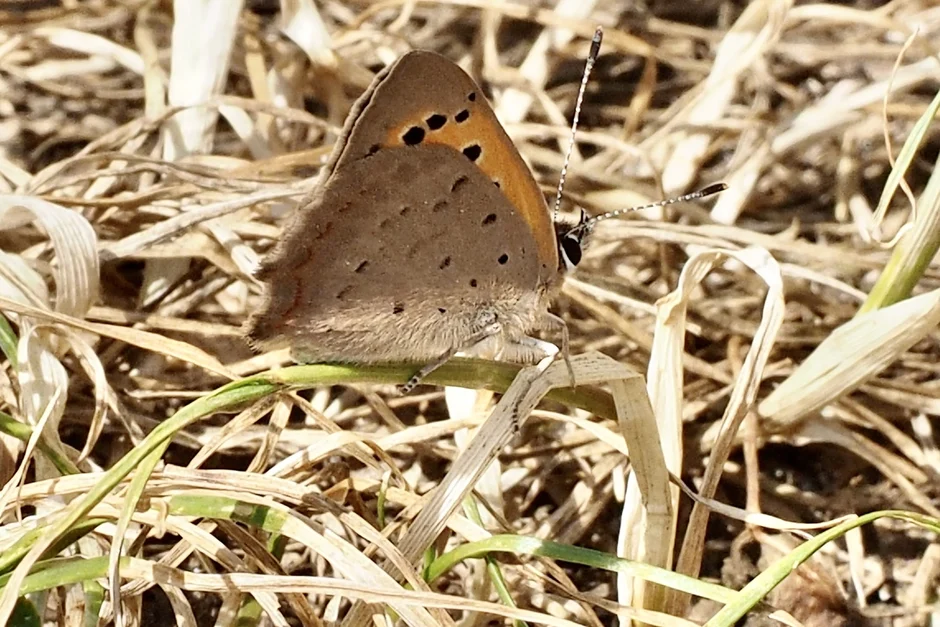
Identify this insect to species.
Lycaena phlaeas
